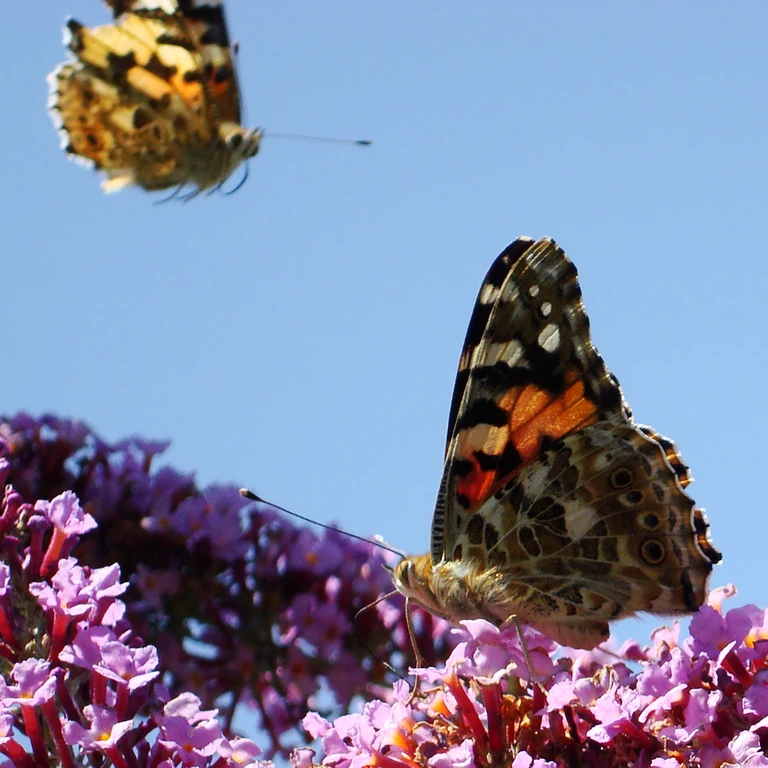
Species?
Vanessa cardui
